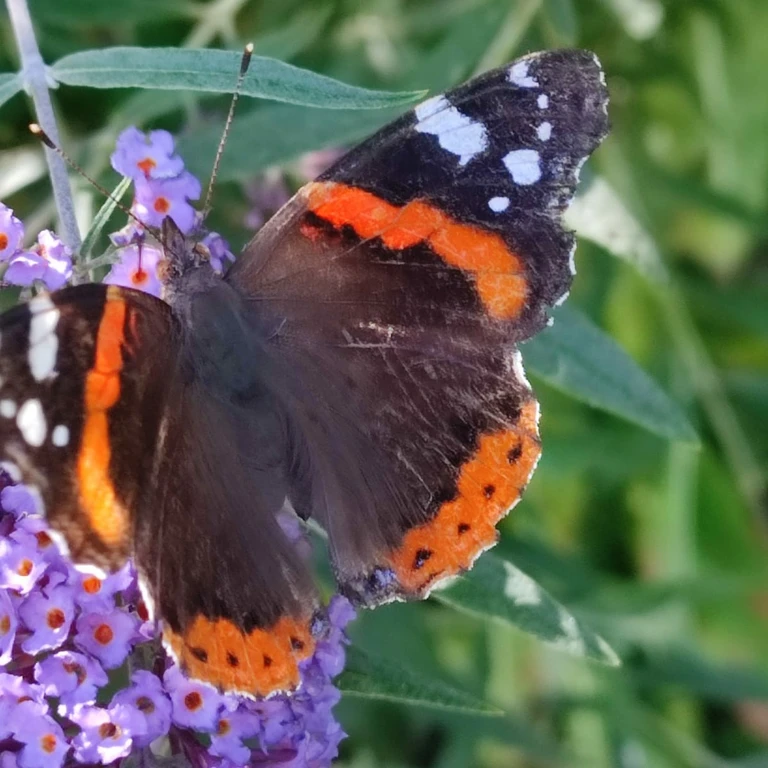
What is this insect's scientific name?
Vanessa atalanta
